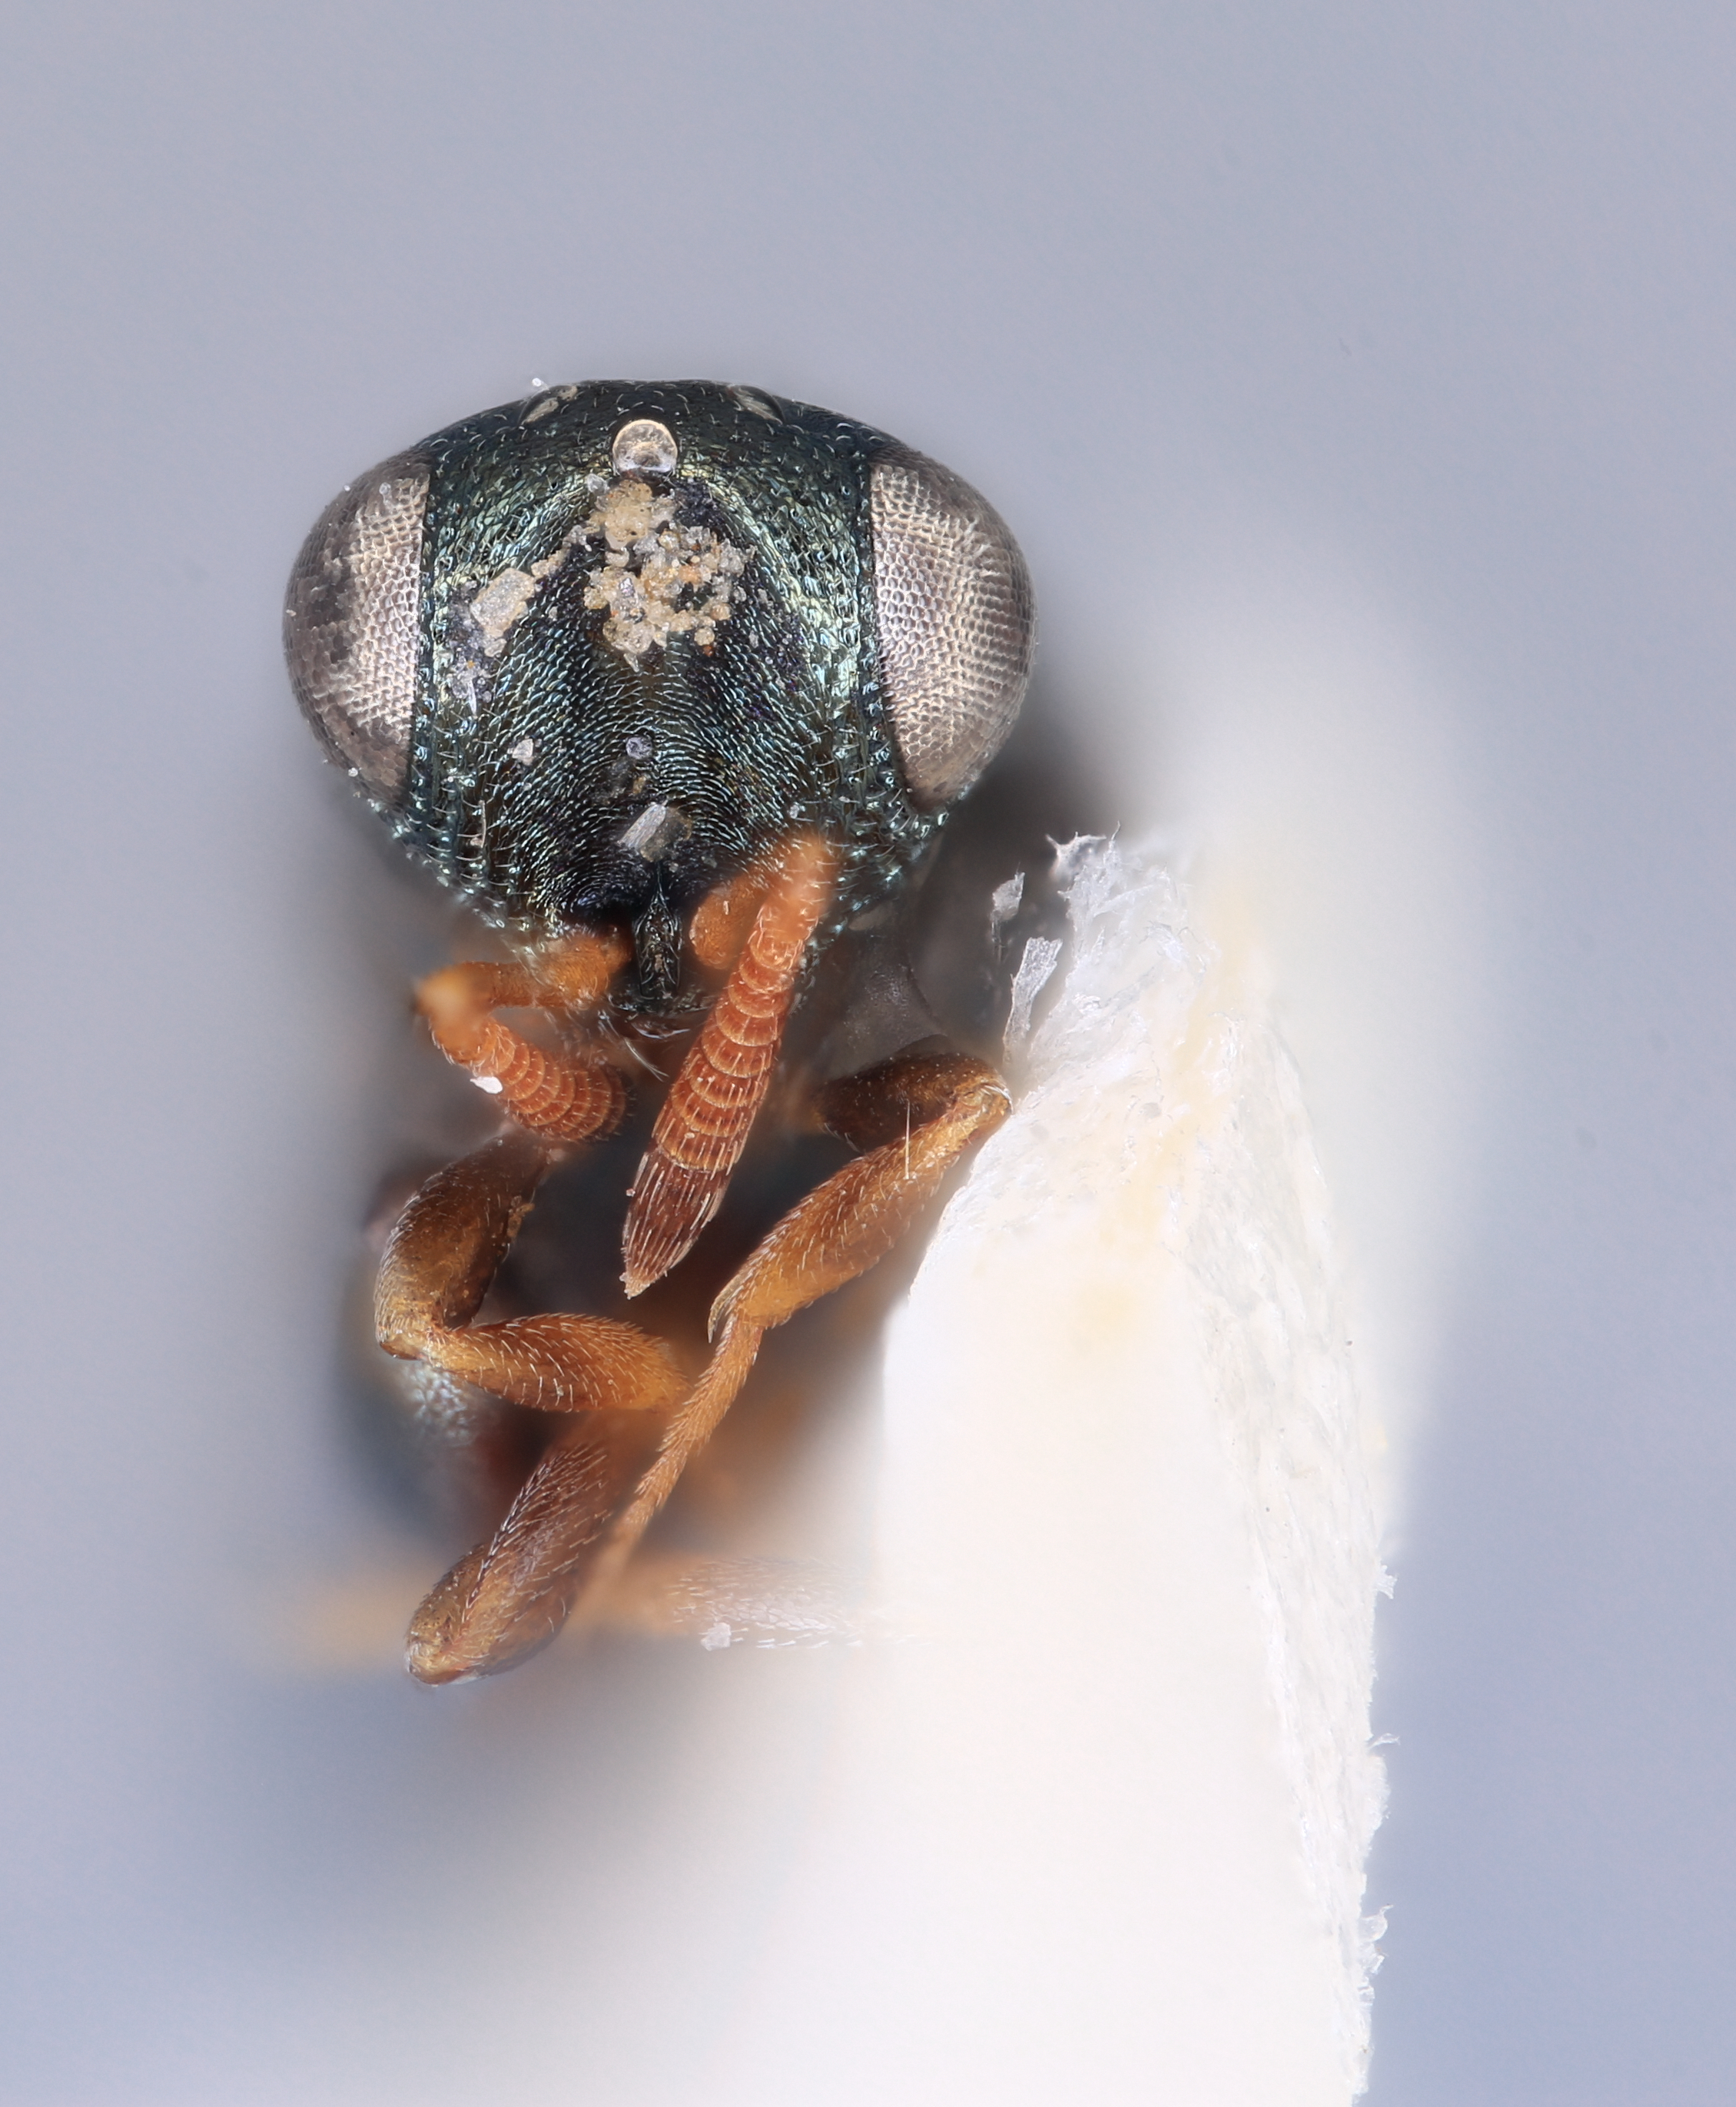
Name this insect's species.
Notaspidium truncatum
